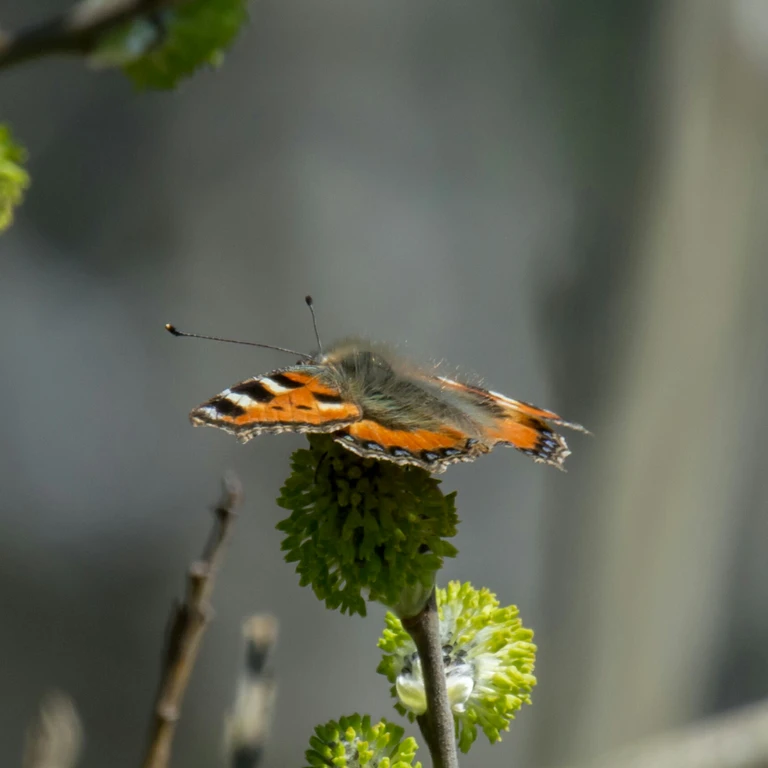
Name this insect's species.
Aglais urticae
